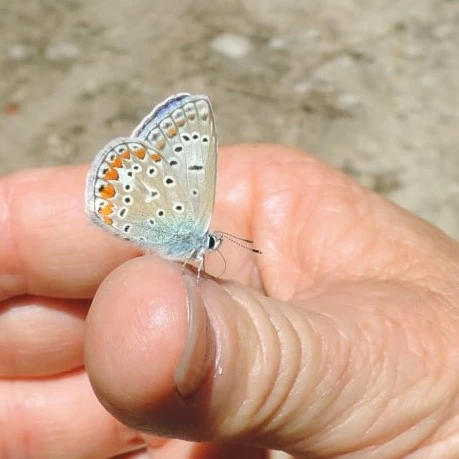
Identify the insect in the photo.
Polyommatus icarus
